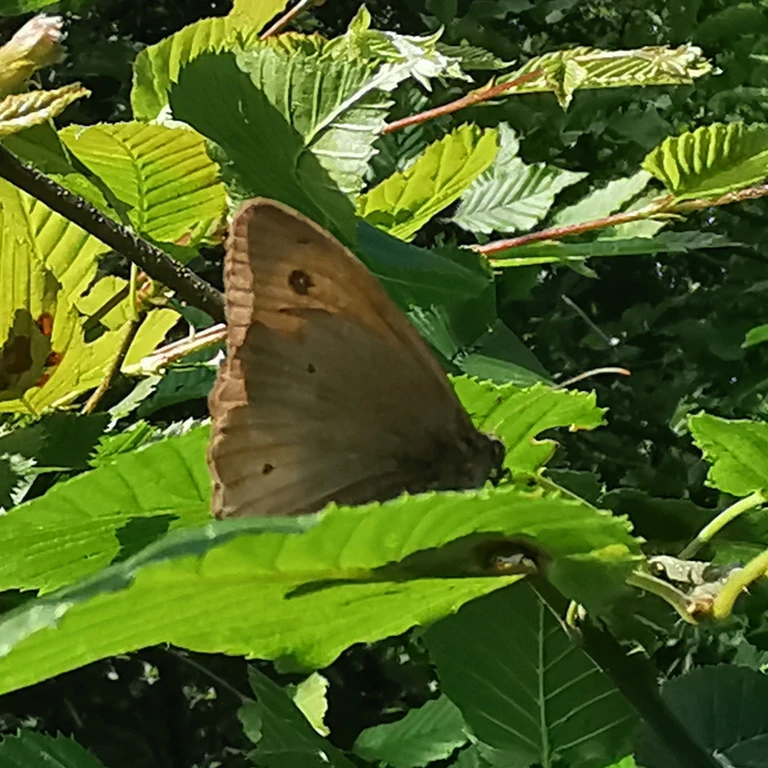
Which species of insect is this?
Maniola jurtina
